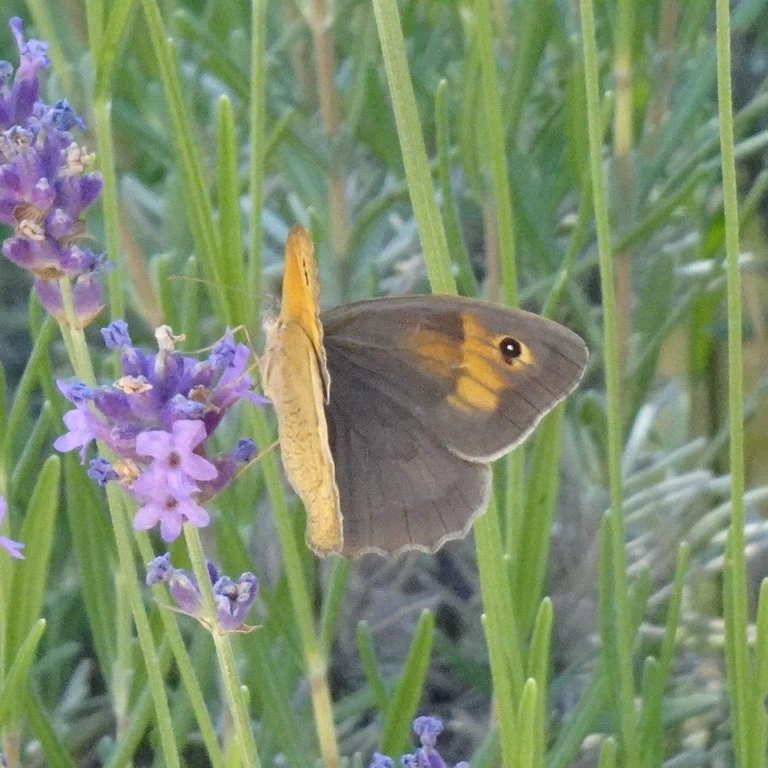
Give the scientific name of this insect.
Maniola jurtina
